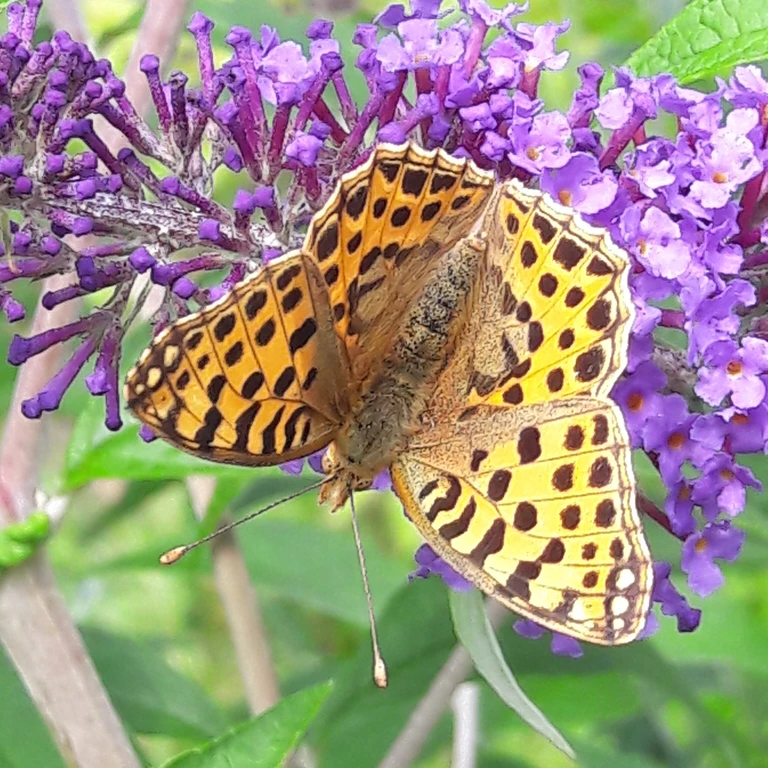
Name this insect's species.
Issoria lathonia
